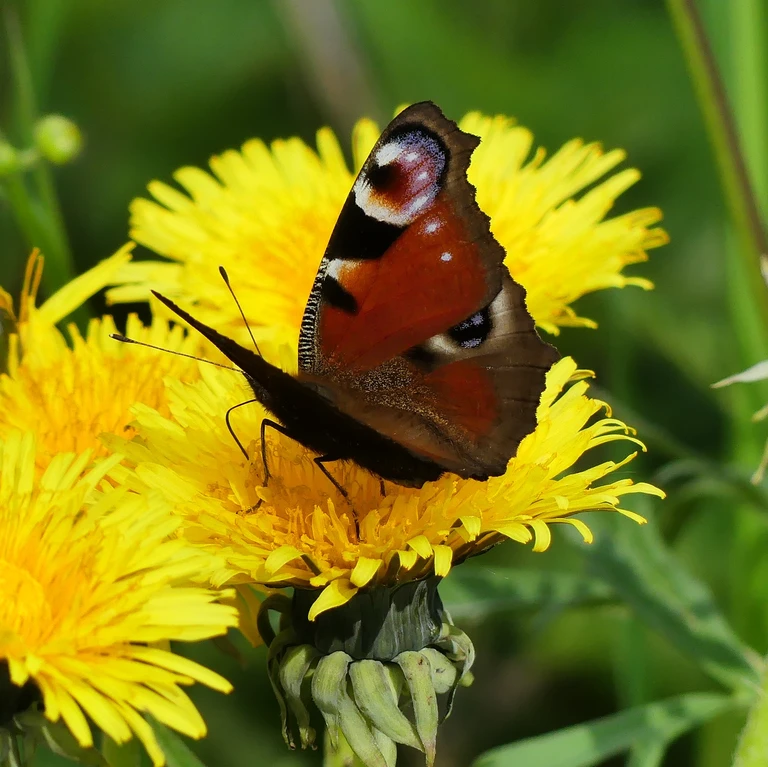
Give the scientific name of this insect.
Aglais io
